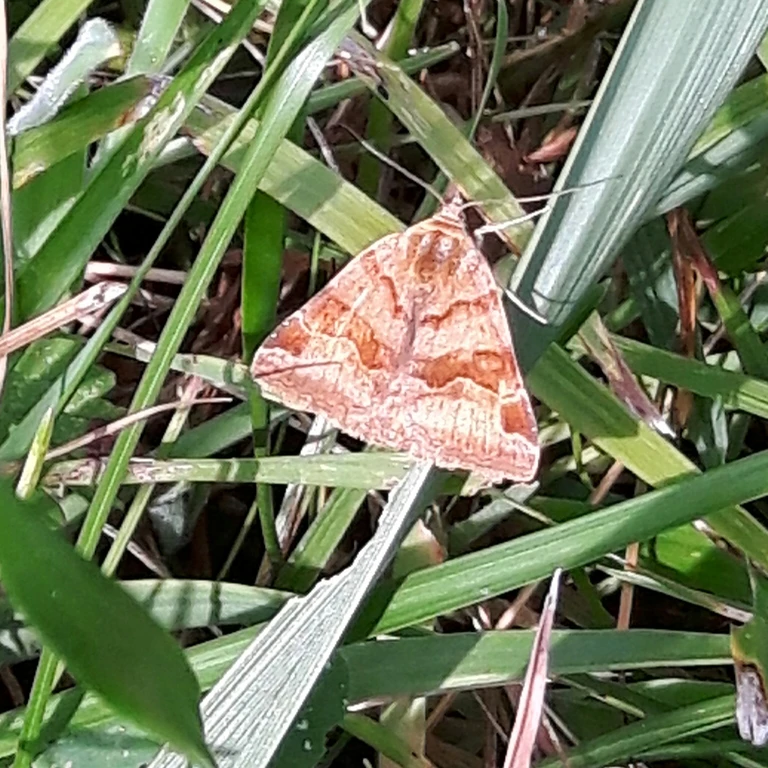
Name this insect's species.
Euclidia glyphica
